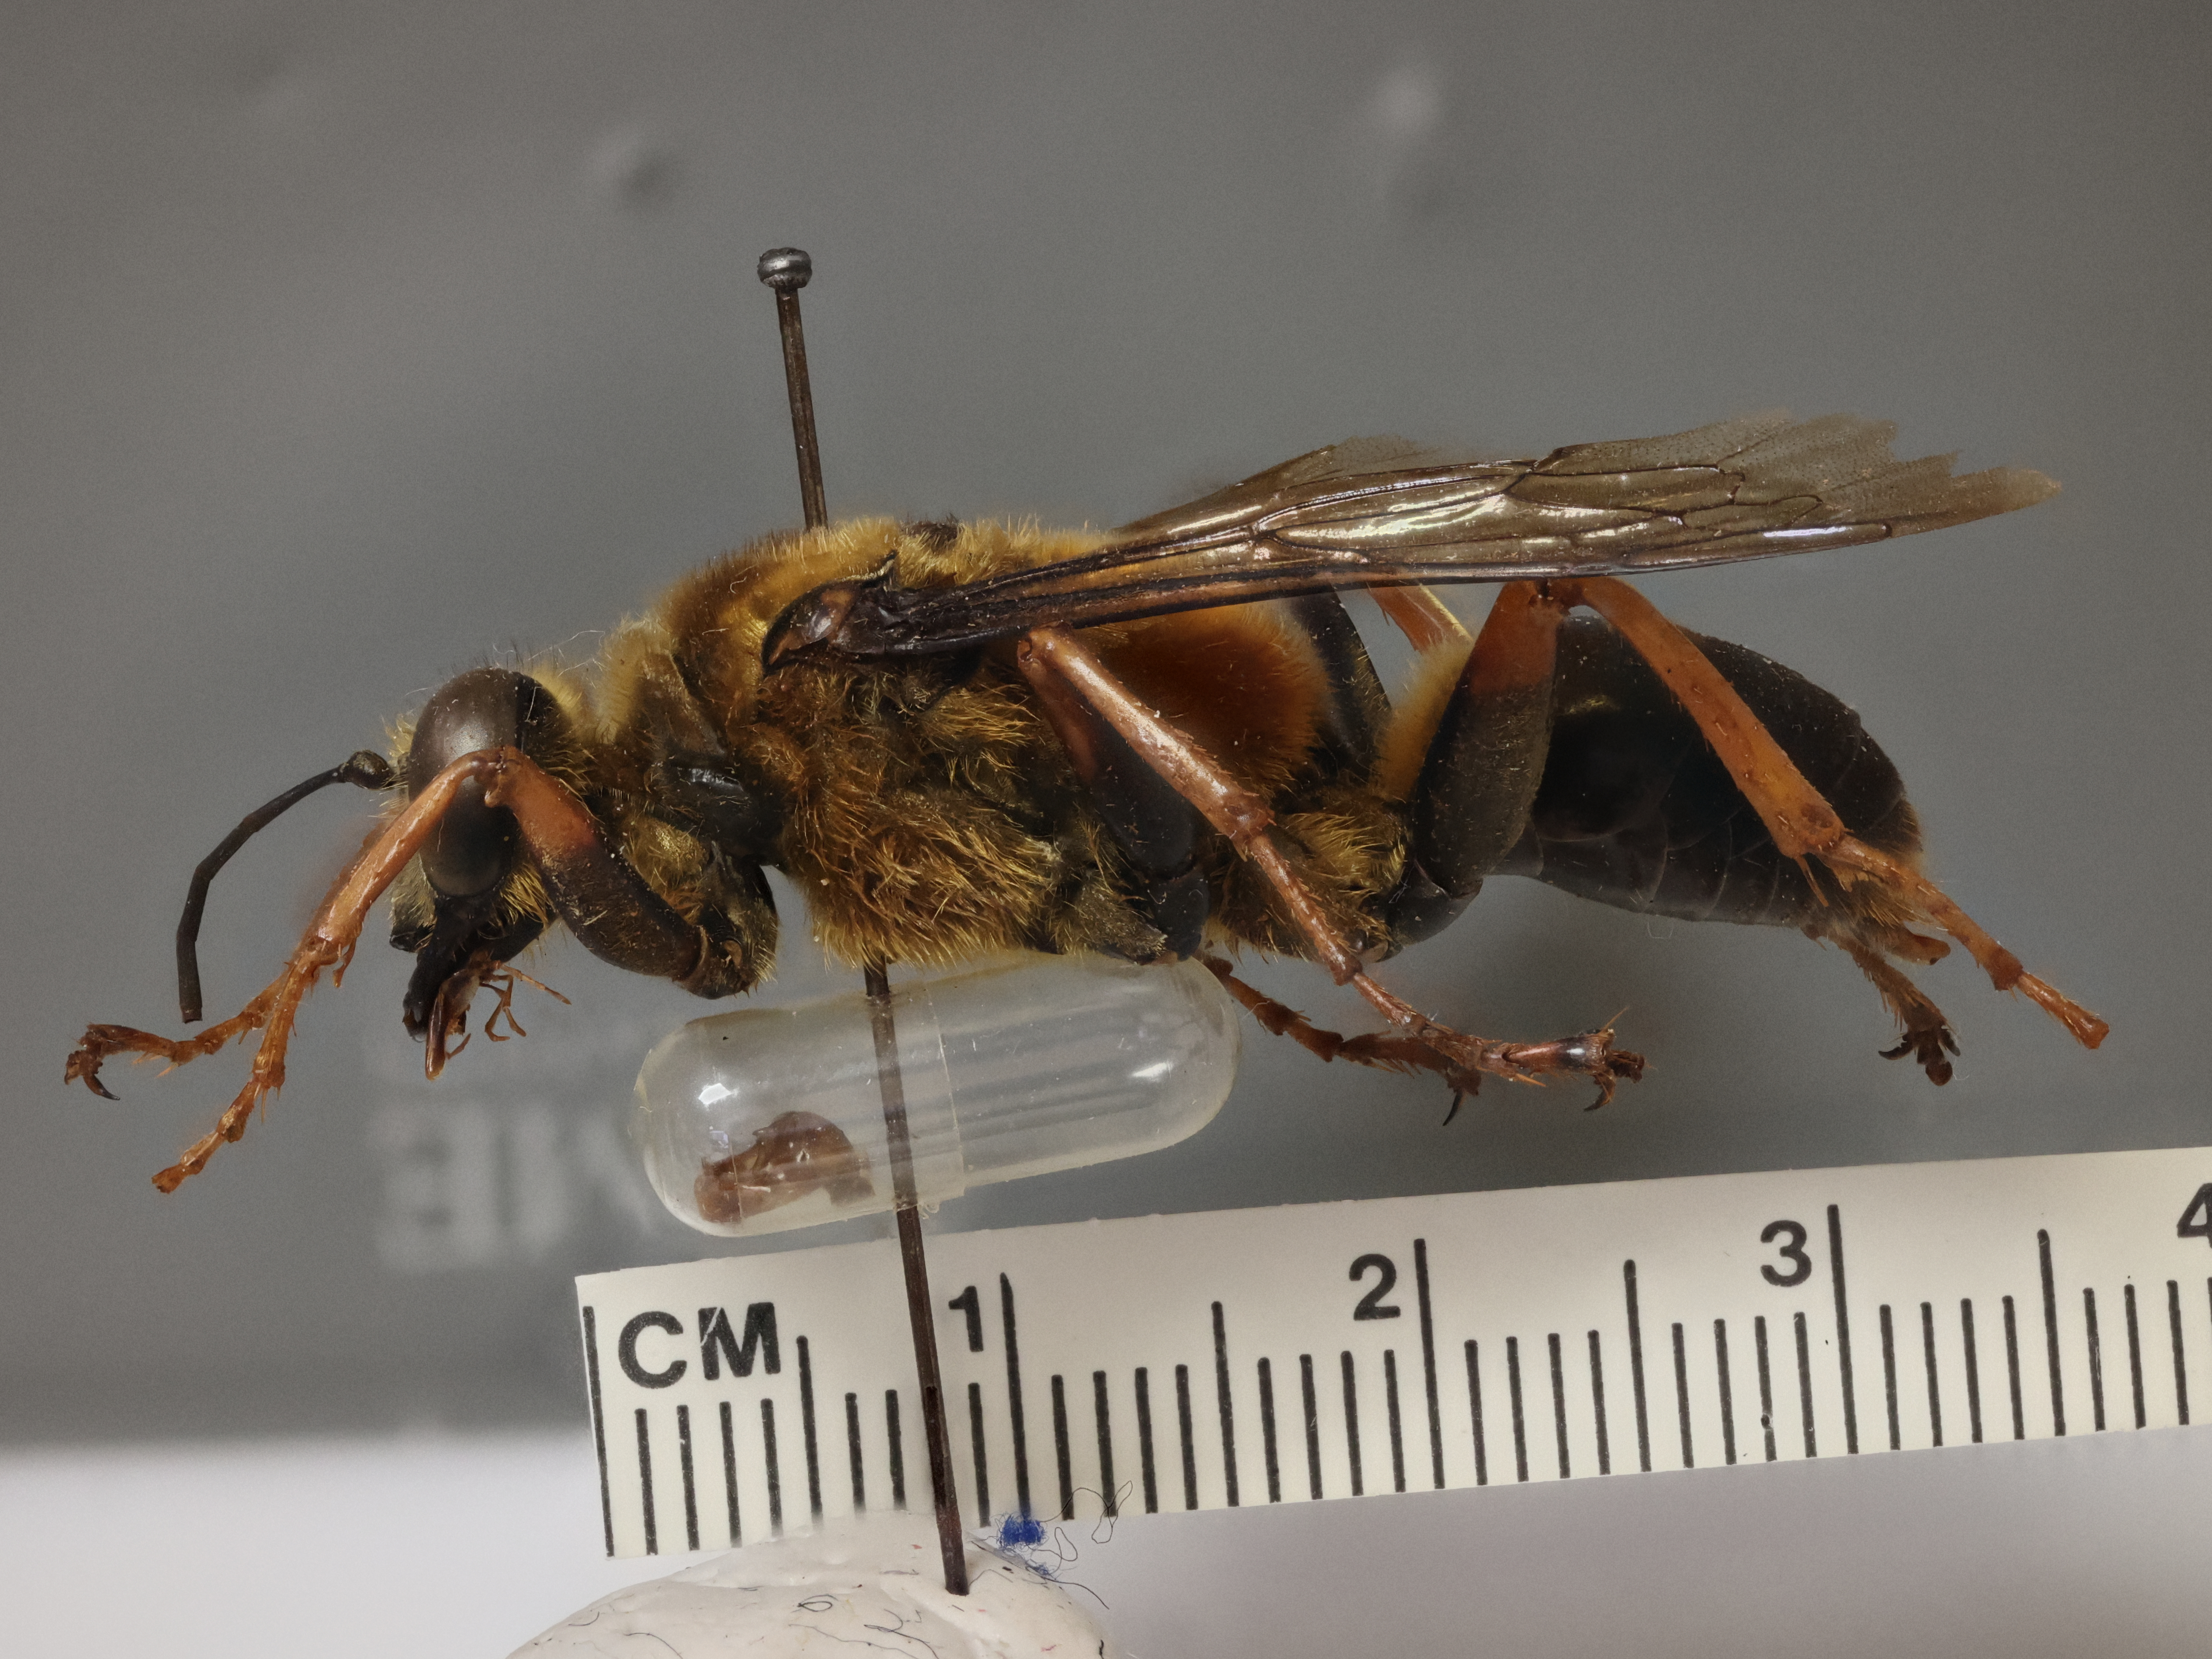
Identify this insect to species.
Sphex rex
